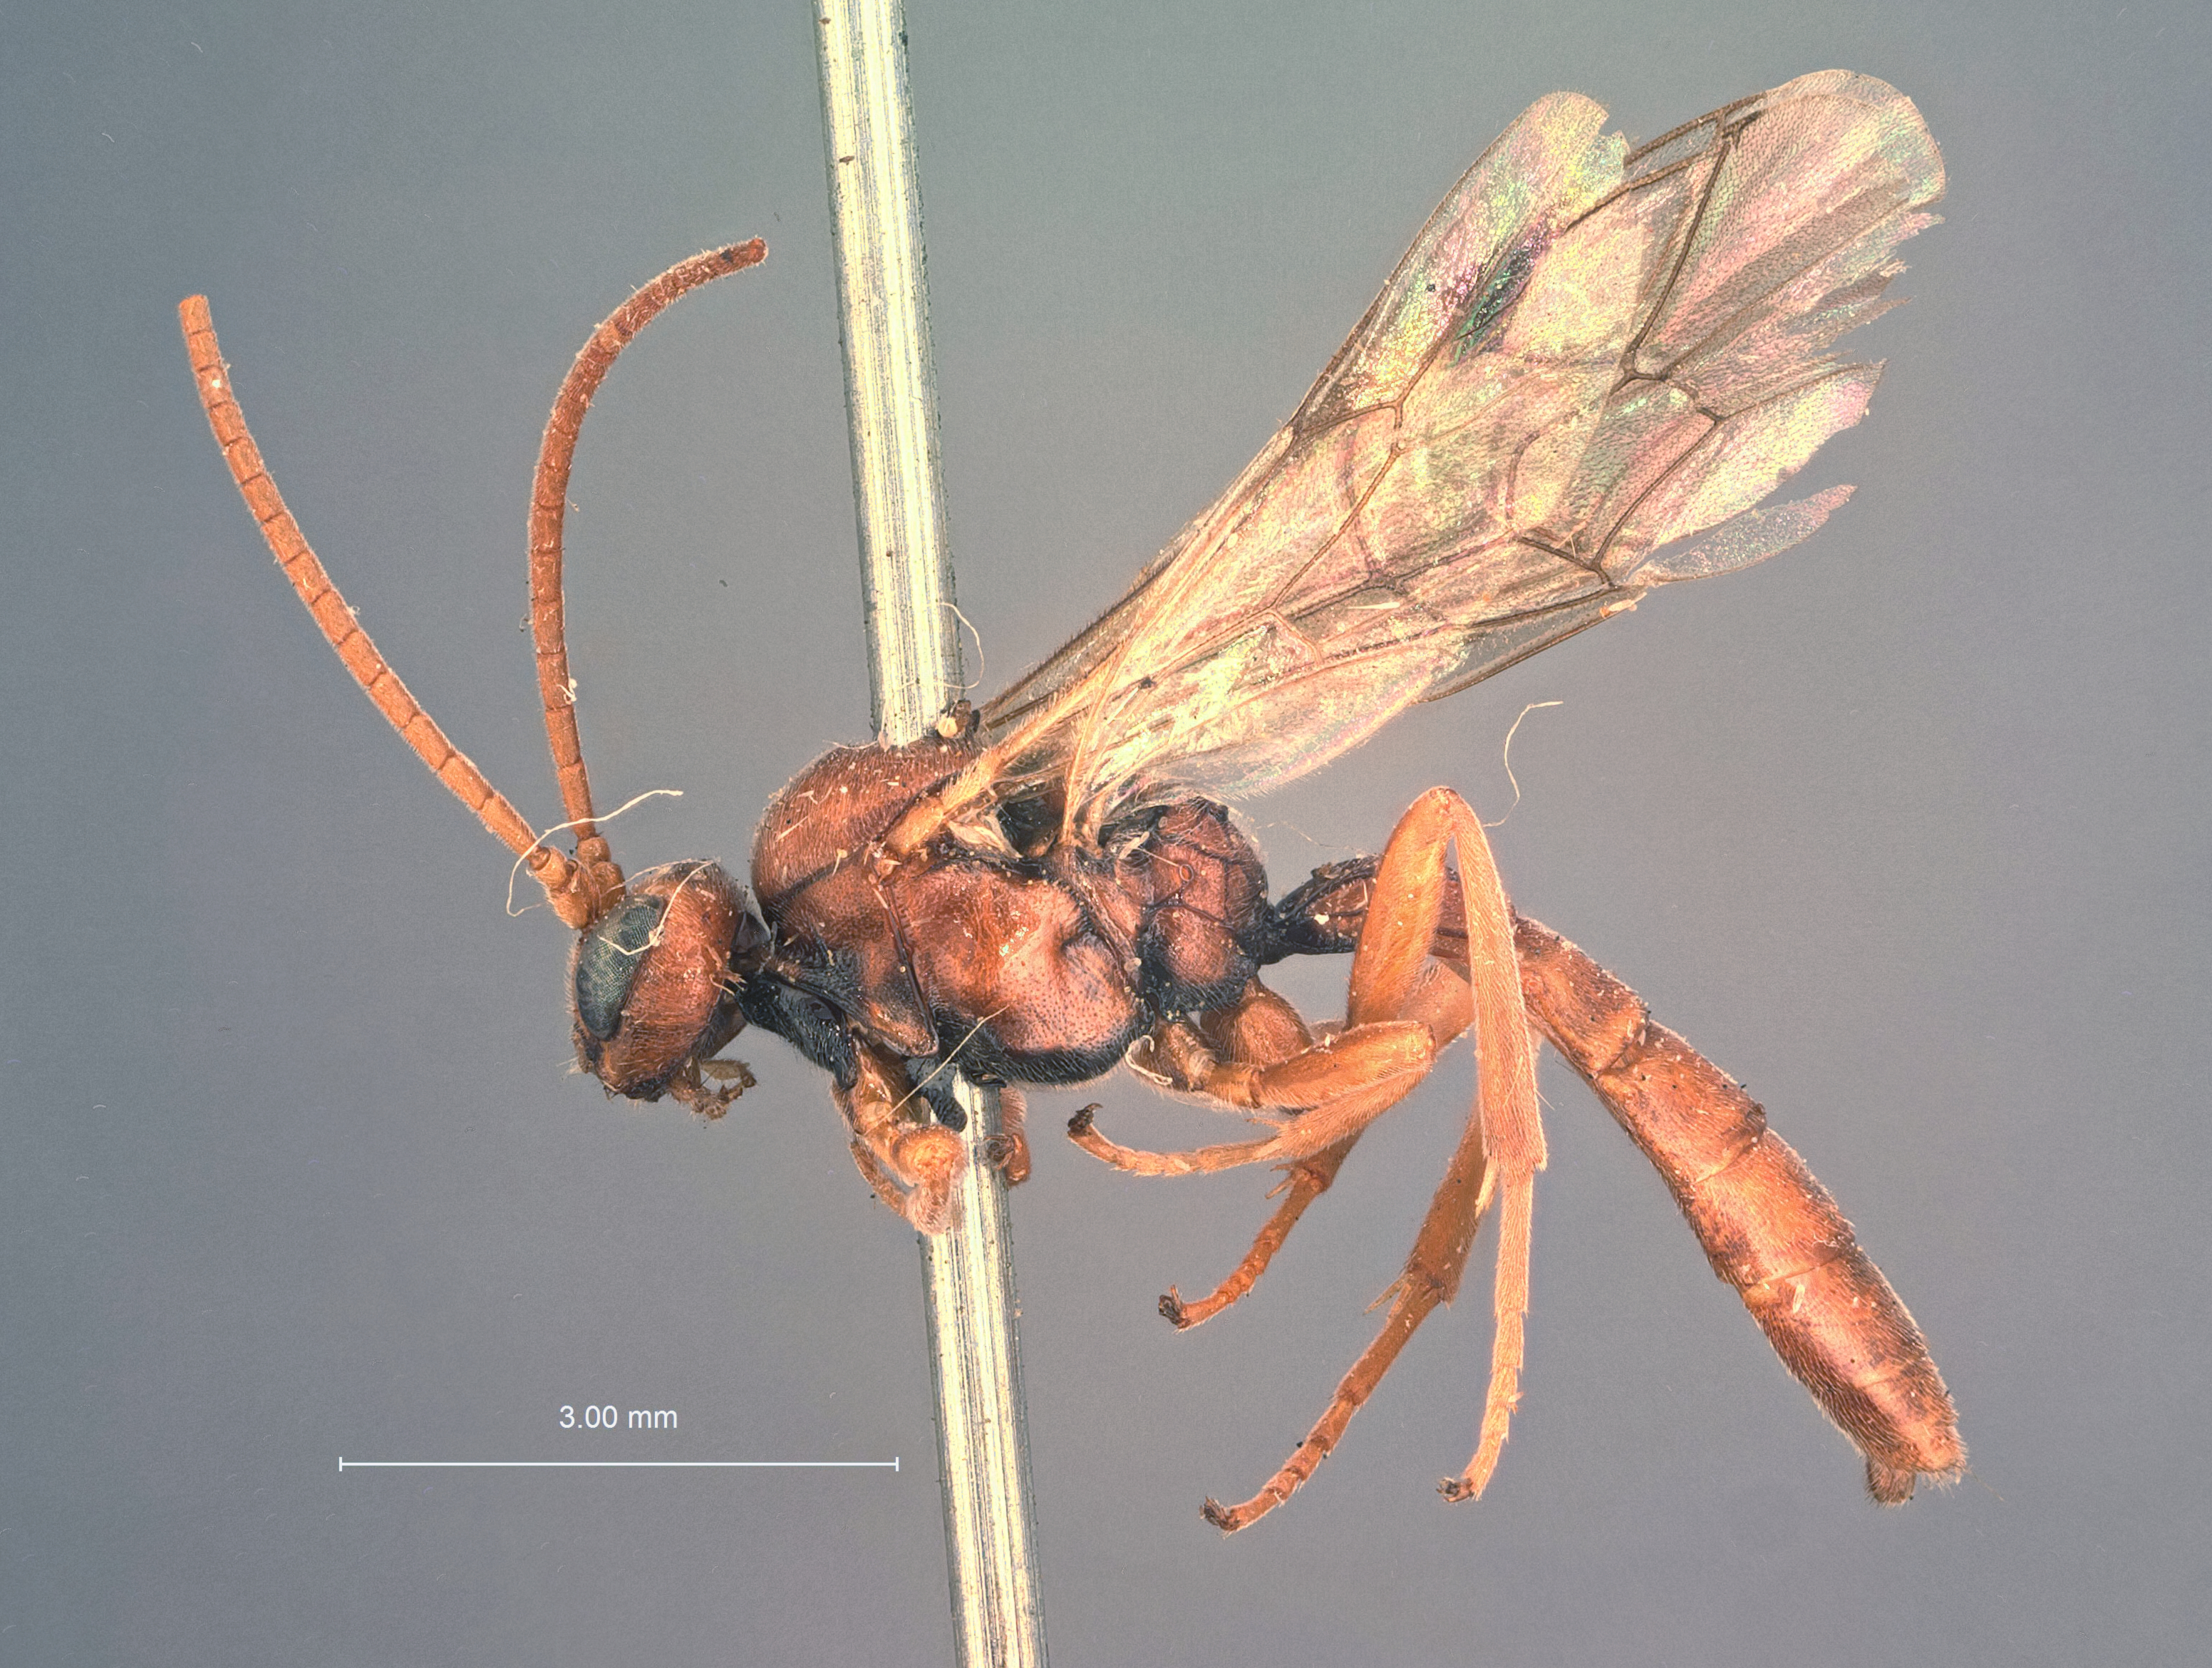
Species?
Gemophaga rufa
